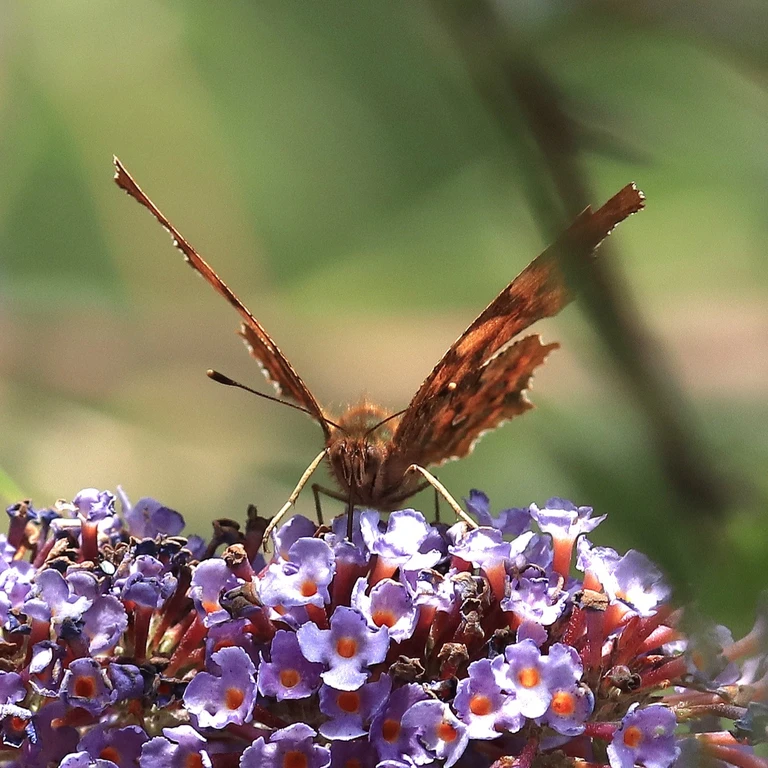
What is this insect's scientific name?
Polygonia c-album
